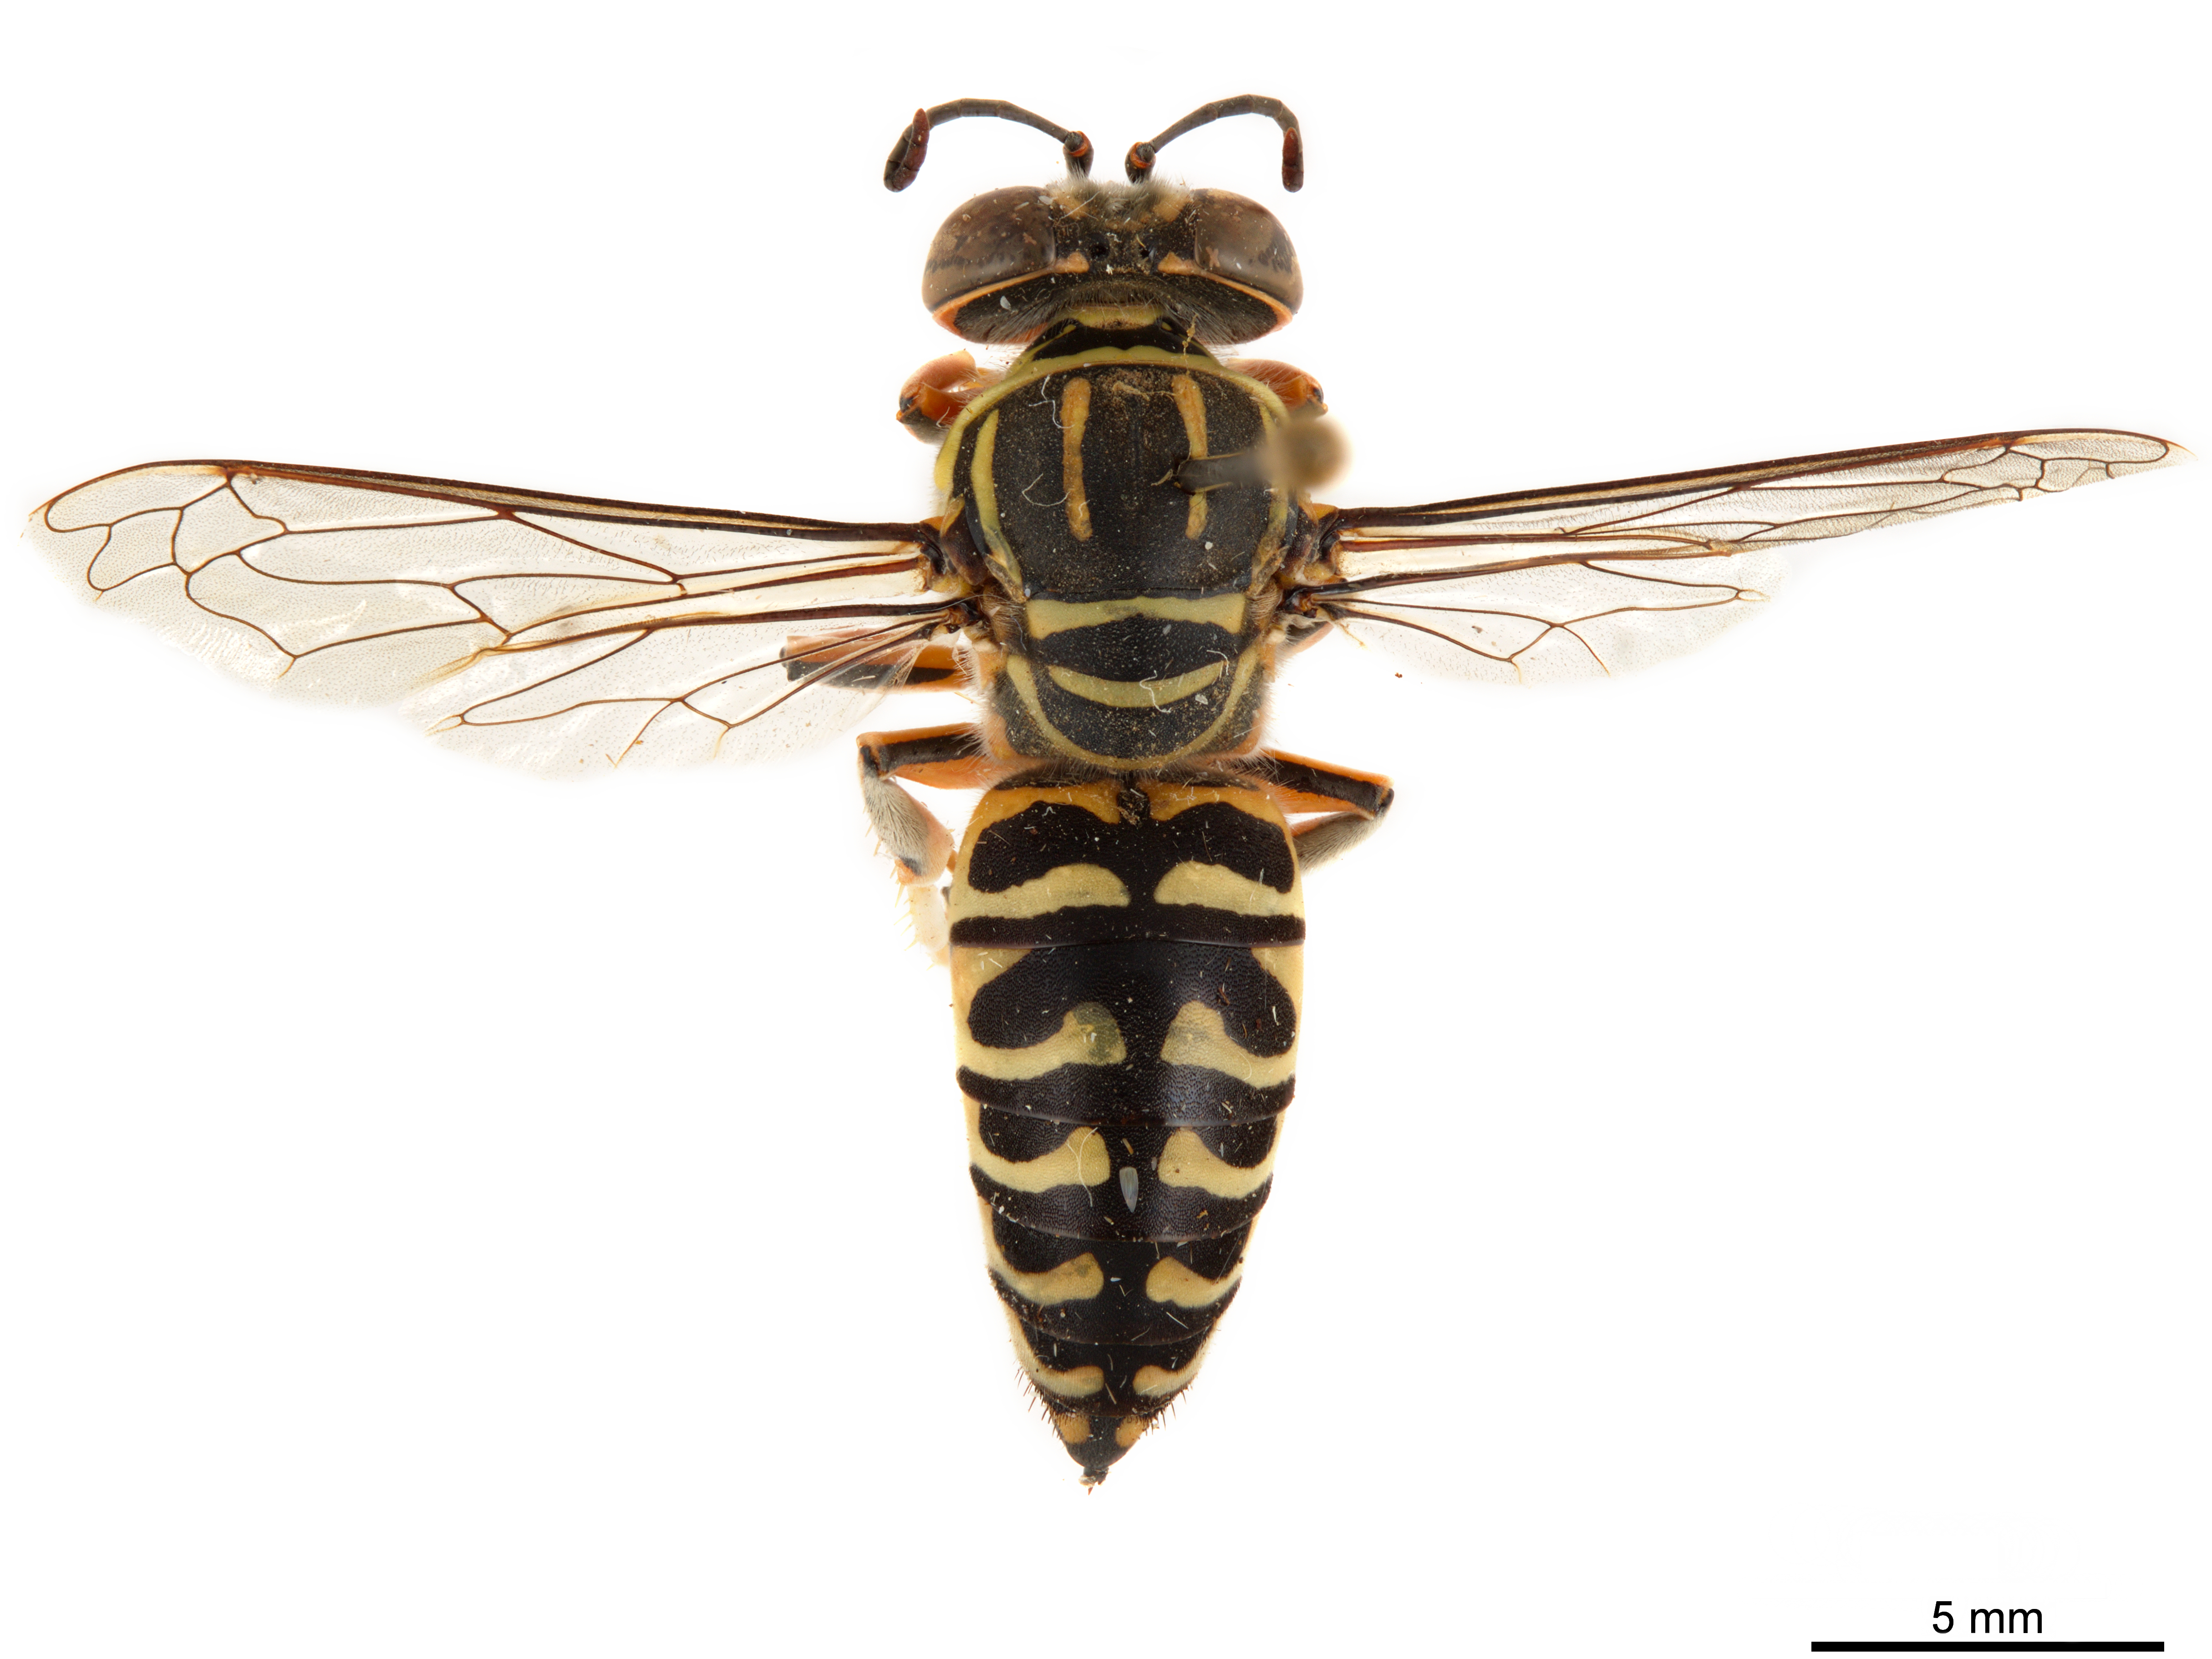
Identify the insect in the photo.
Stictia signata
